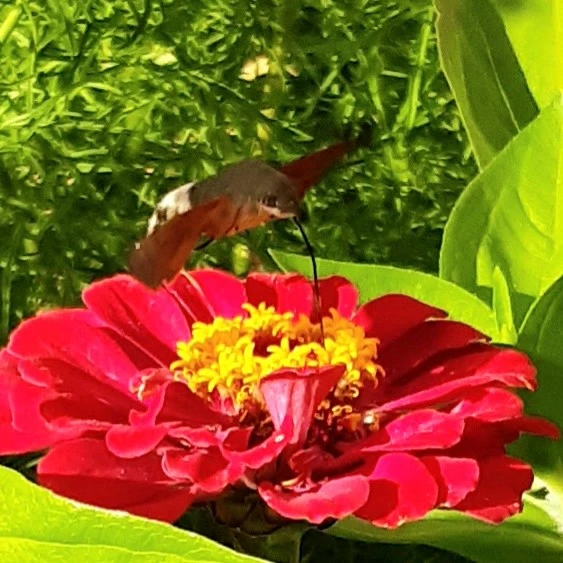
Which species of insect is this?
Macroglossum stellatarum
